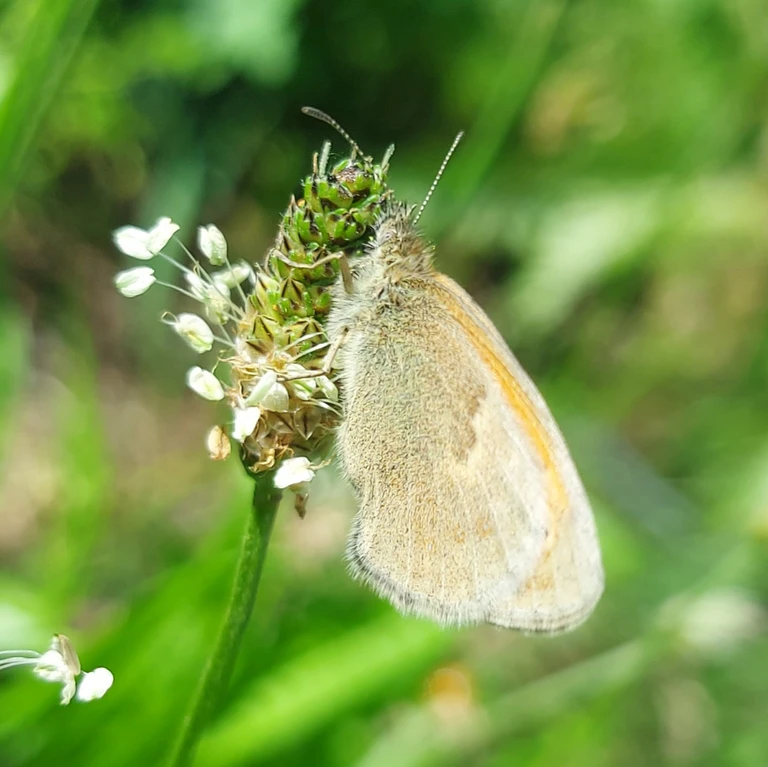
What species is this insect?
Coenonympha pamphilus
